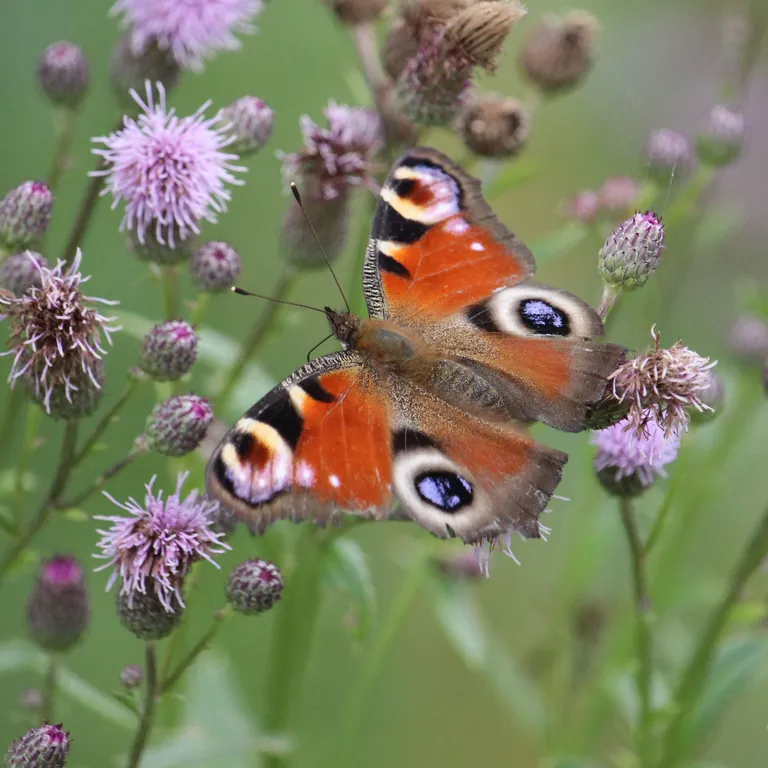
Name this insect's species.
Aglais io
